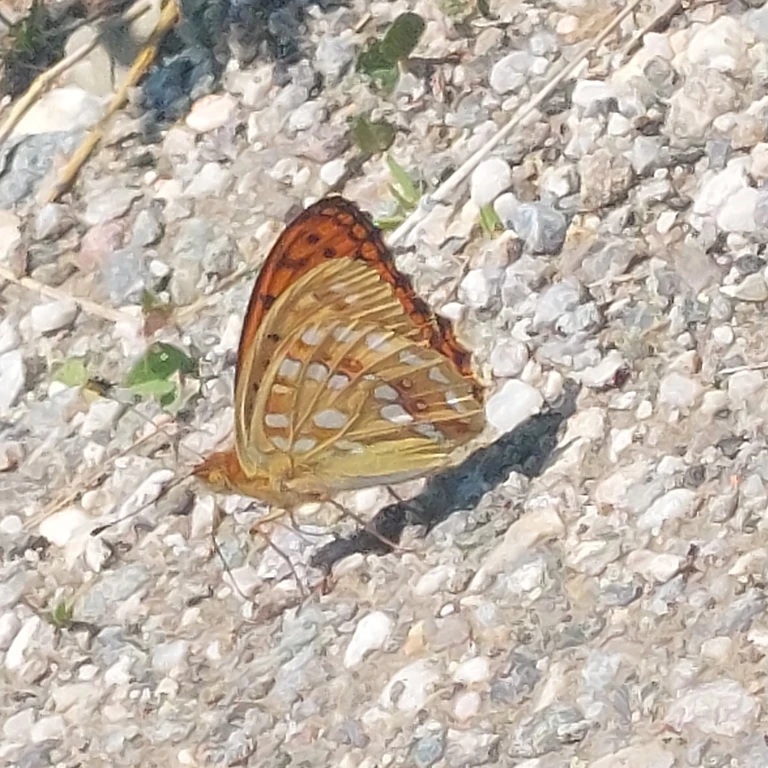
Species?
Fabriciana adippe
